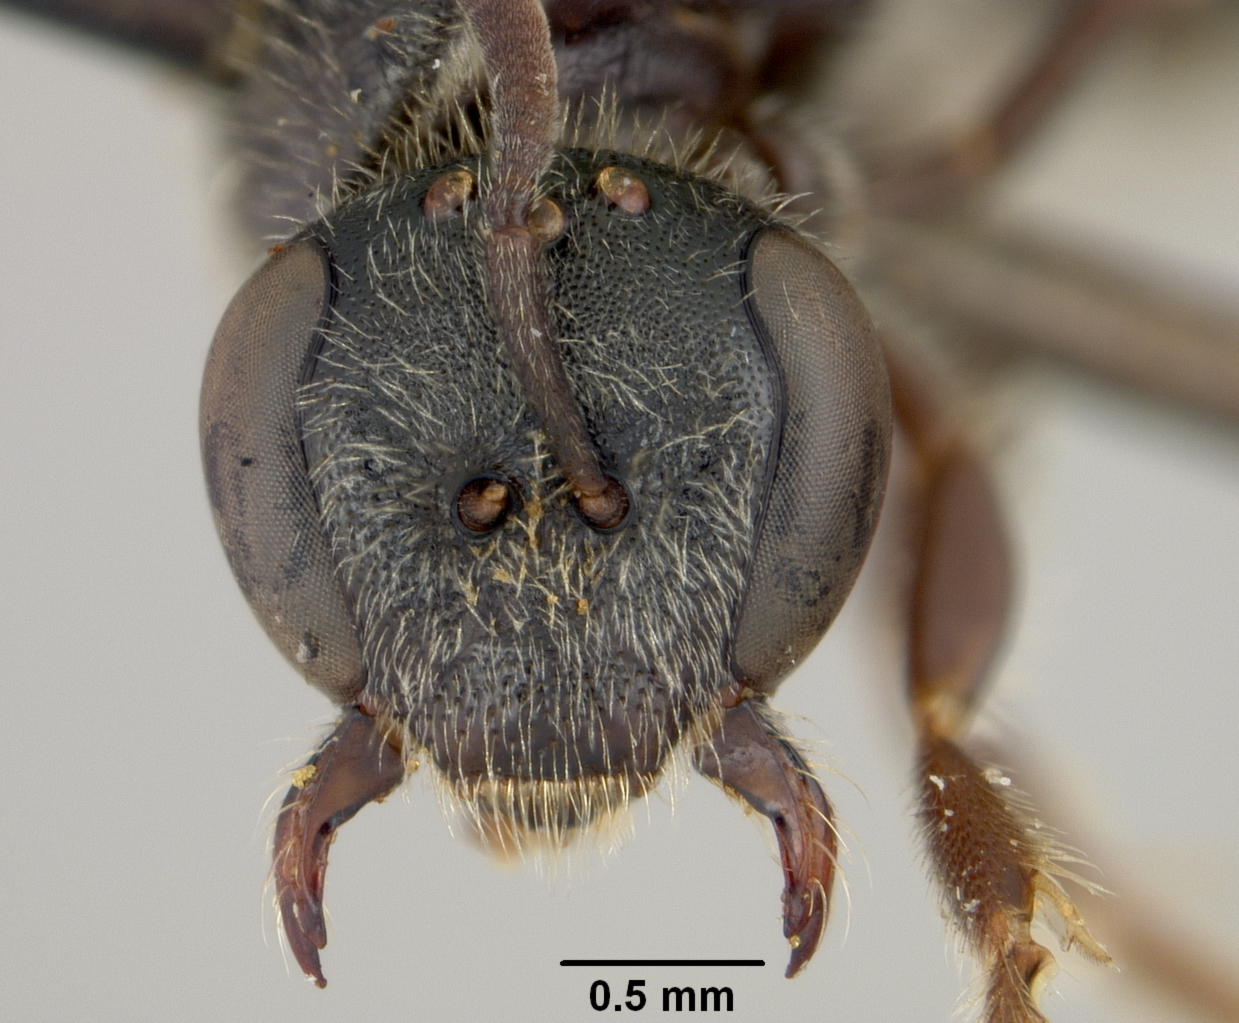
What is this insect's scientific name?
Halictus transpositus
